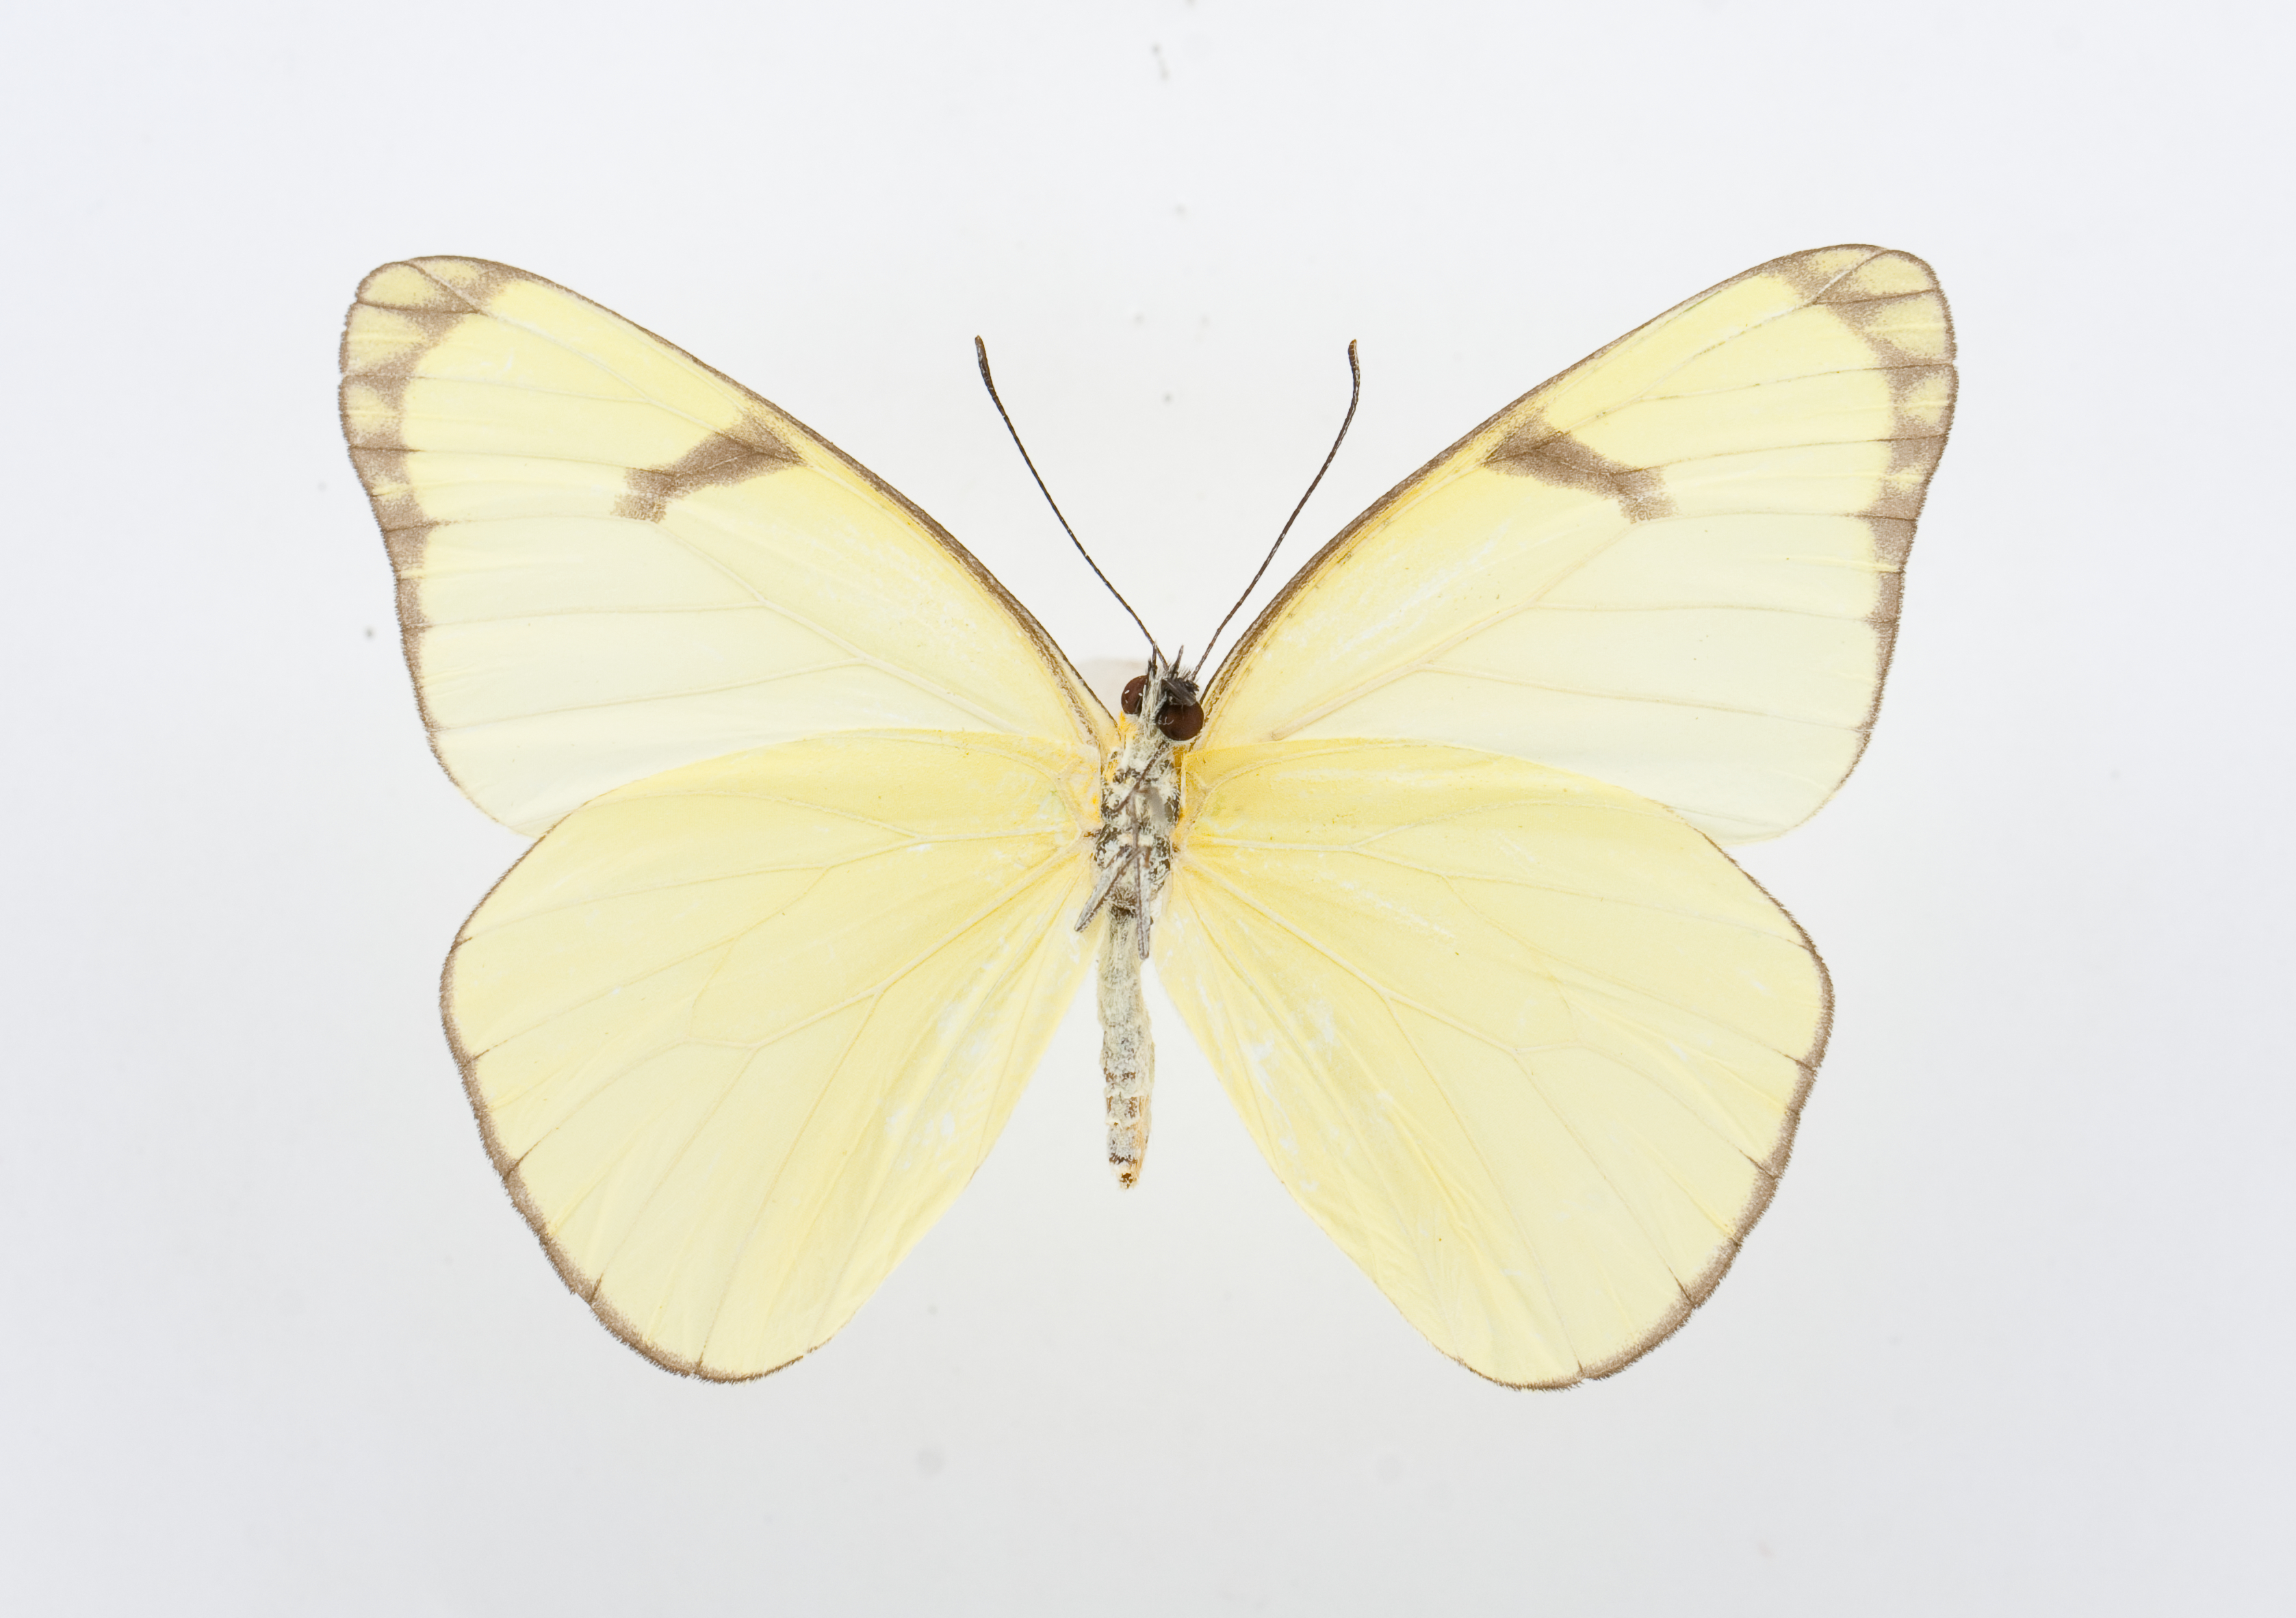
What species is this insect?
Melete polyhymnia
